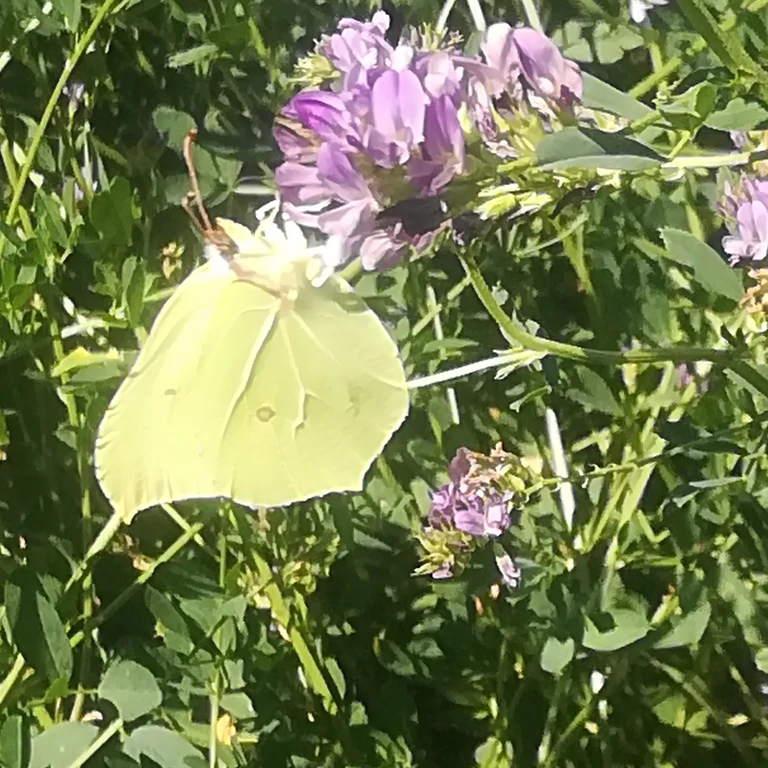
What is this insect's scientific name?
Gonepteryx rhamni
